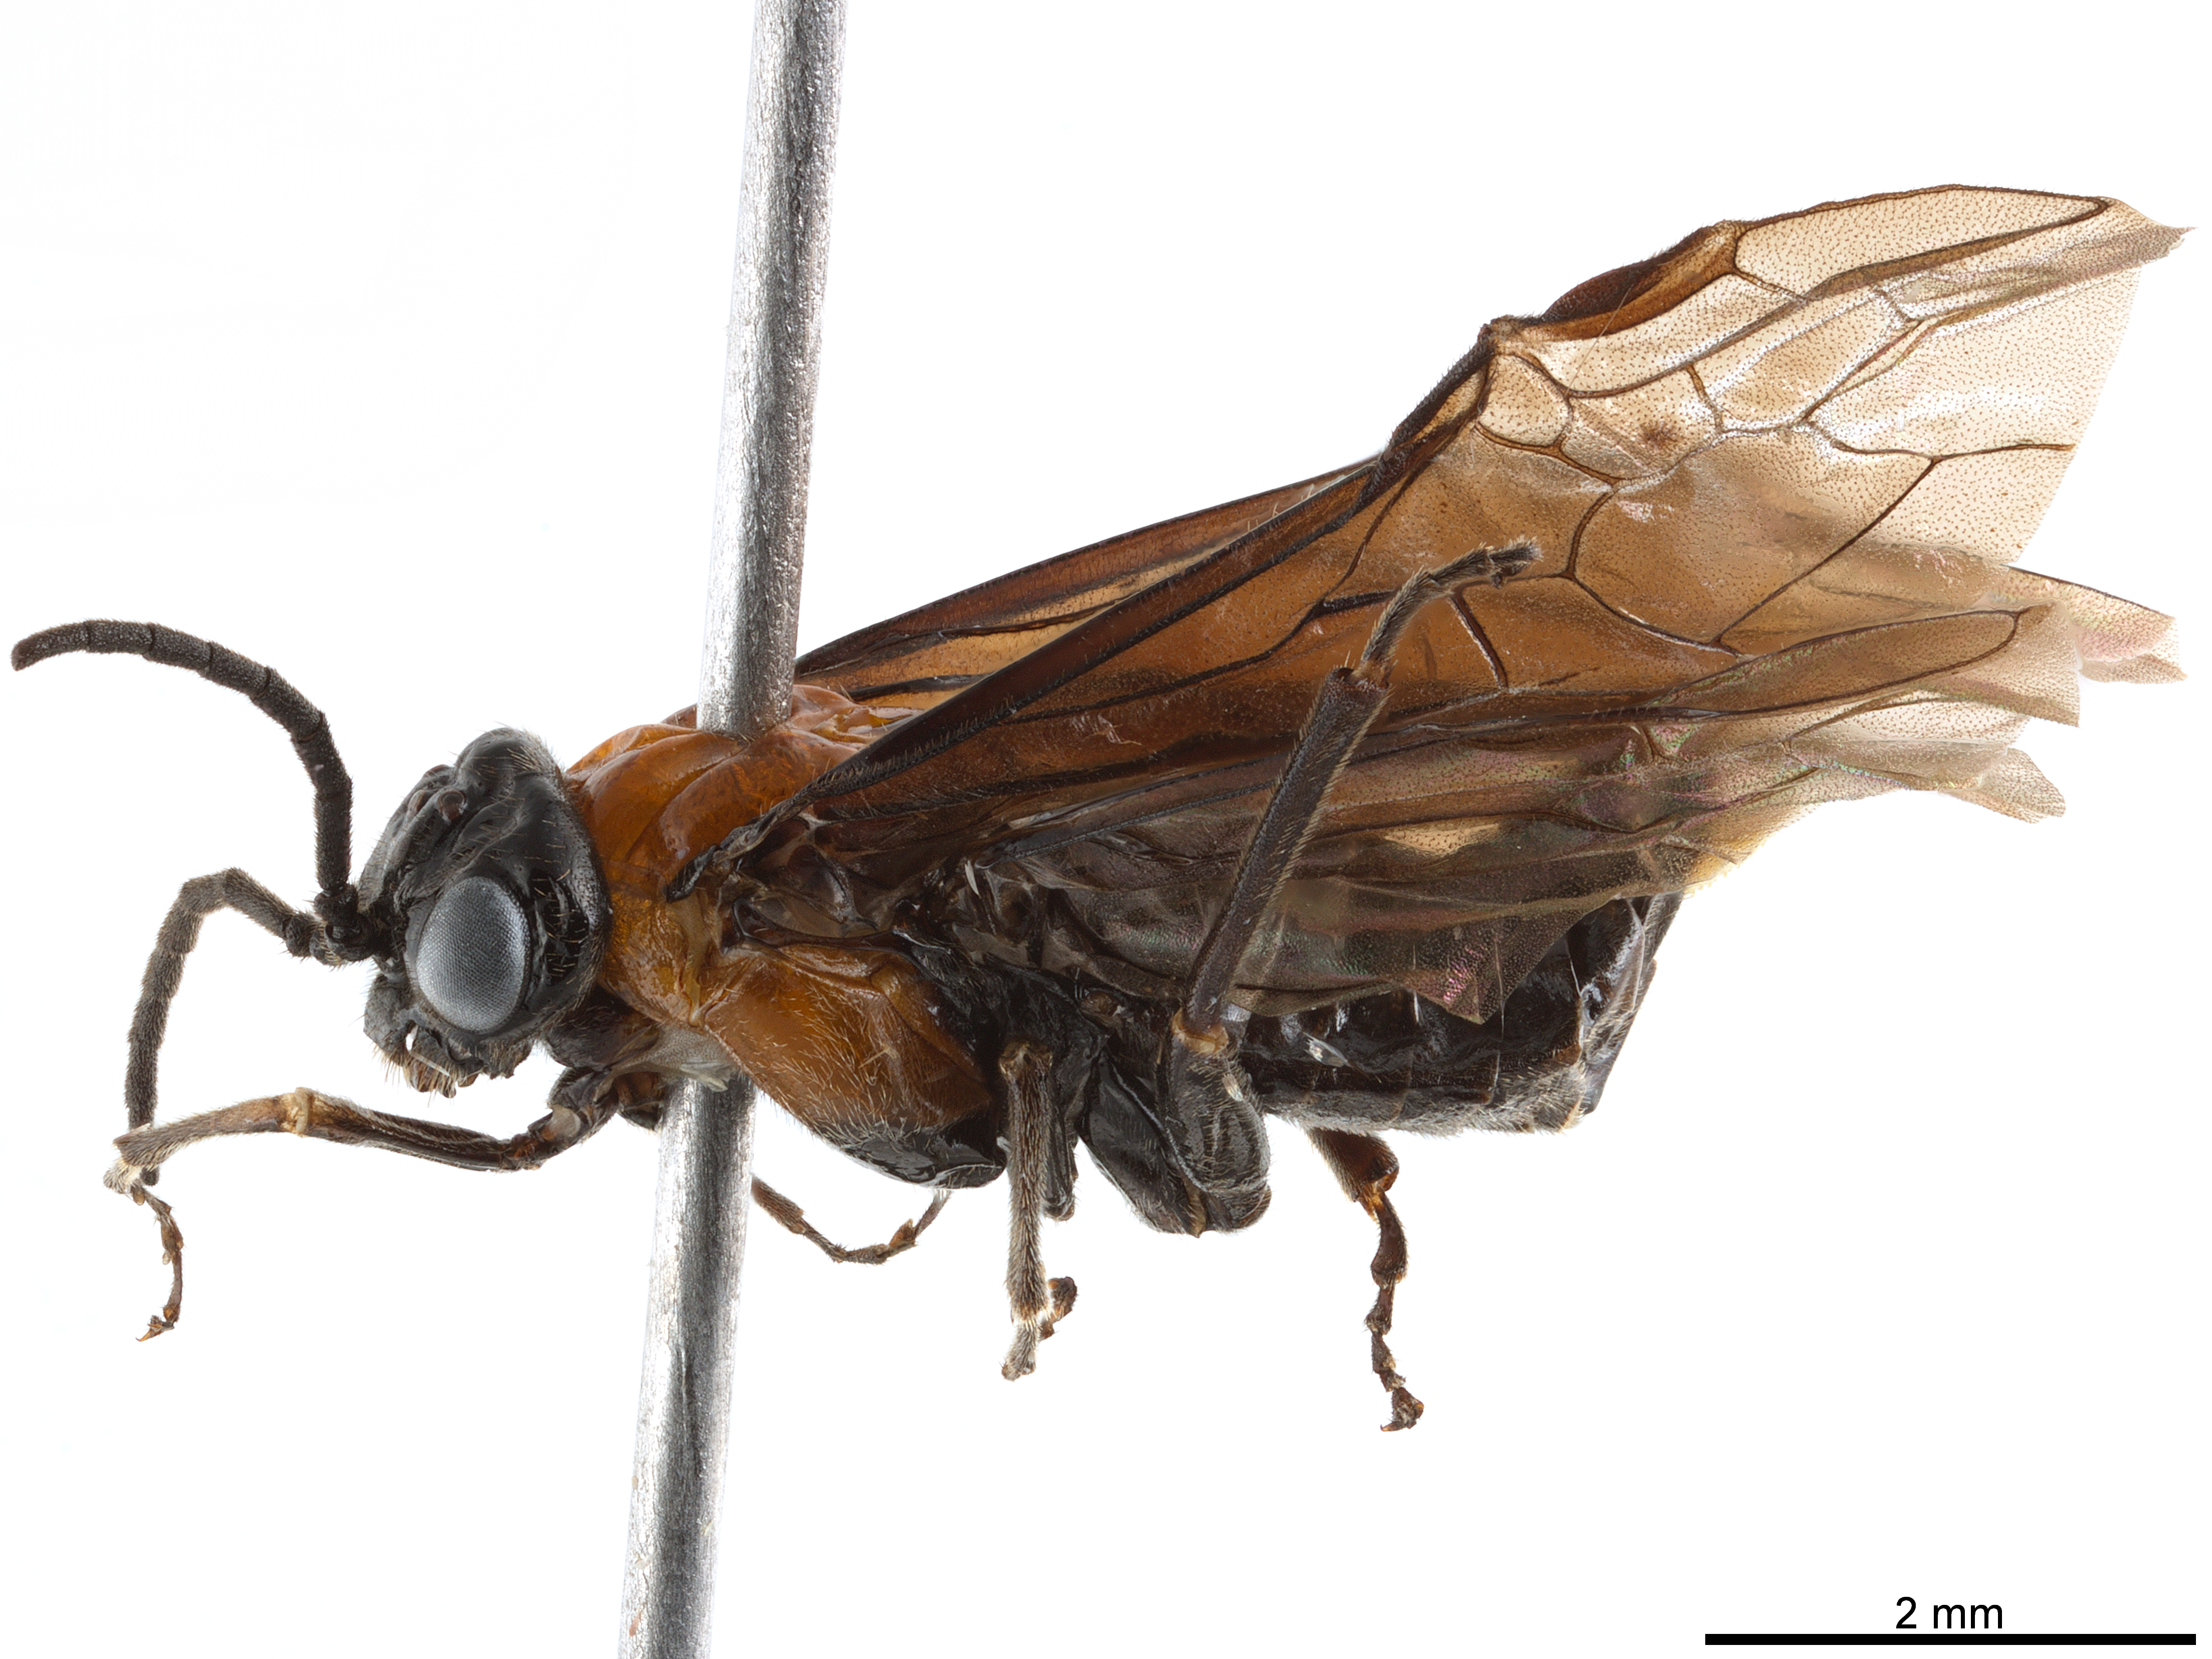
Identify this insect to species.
Lycaota sodalis
